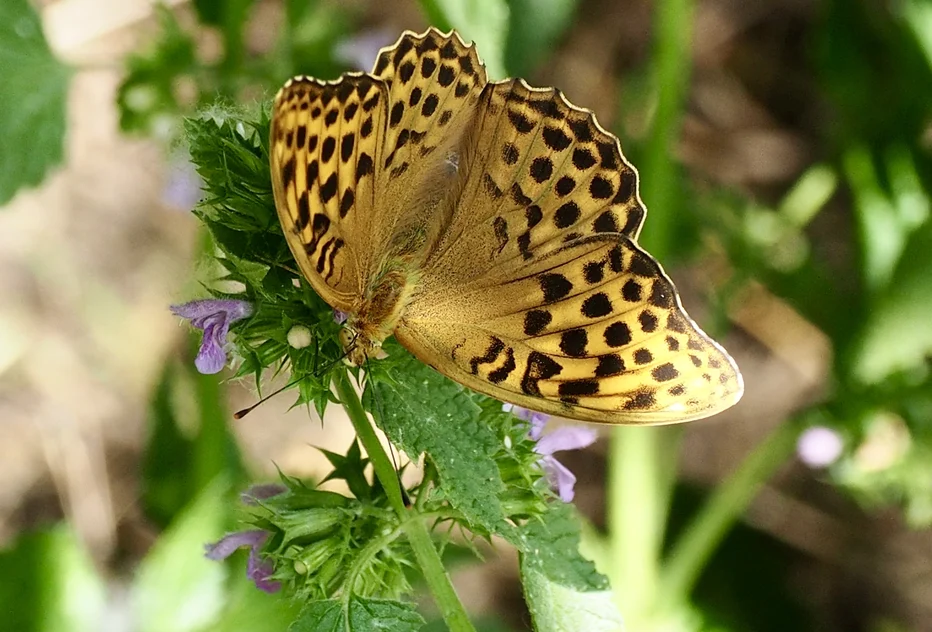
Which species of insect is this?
Argynnis paphia
